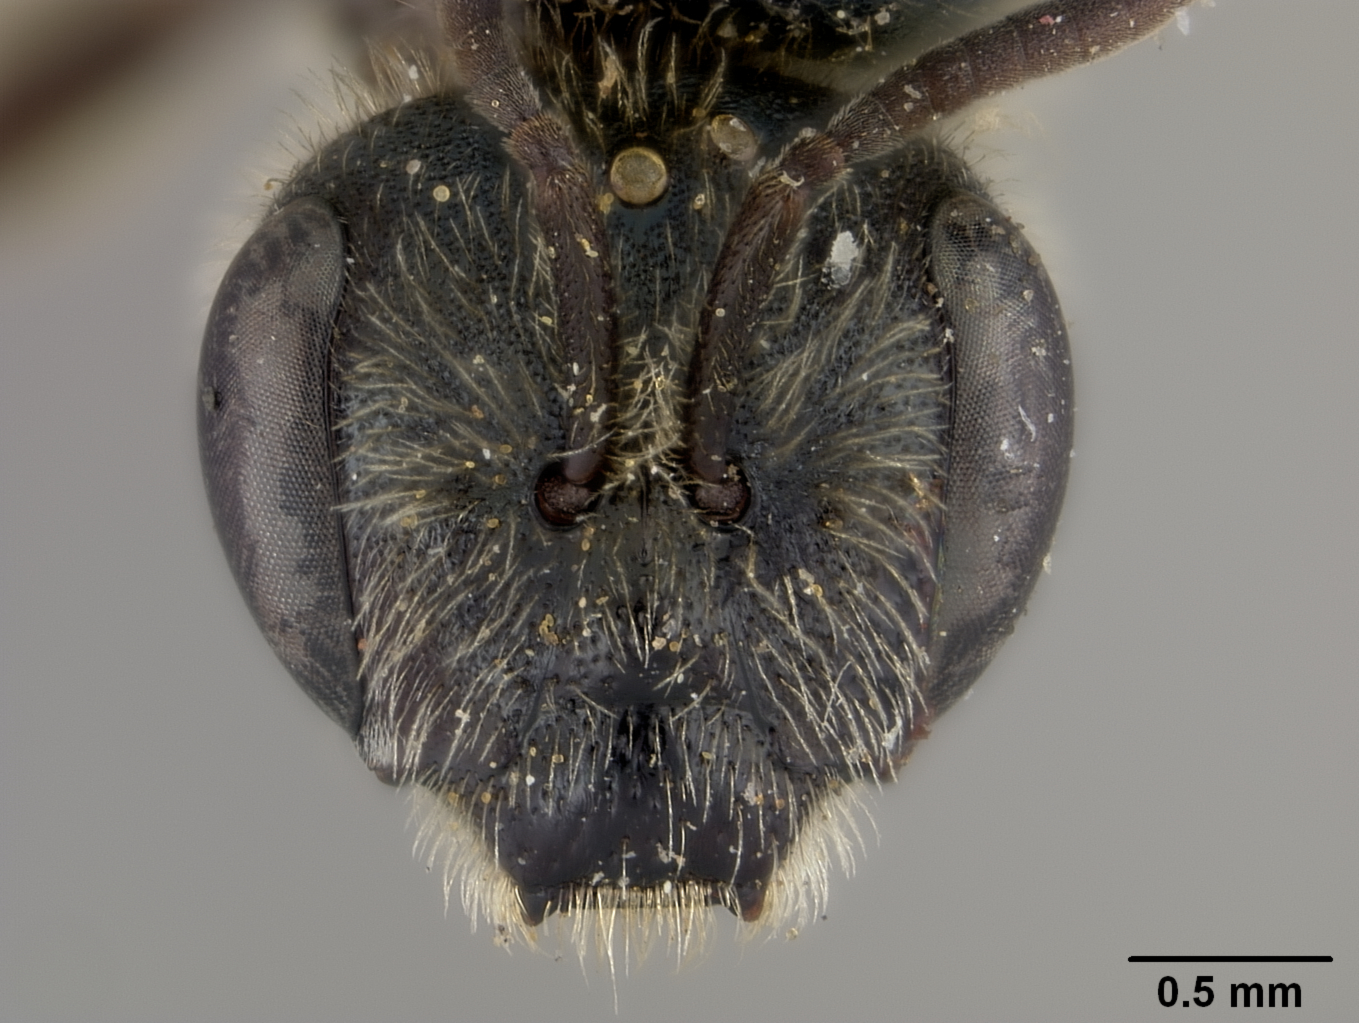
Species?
Halictus virgatellus
